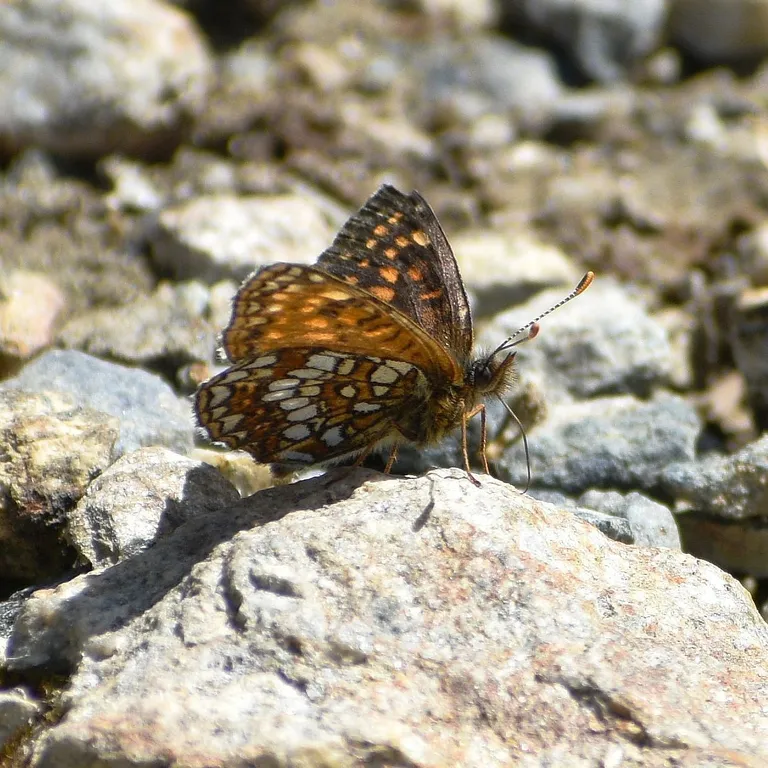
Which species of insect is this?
Melitaea diamina
